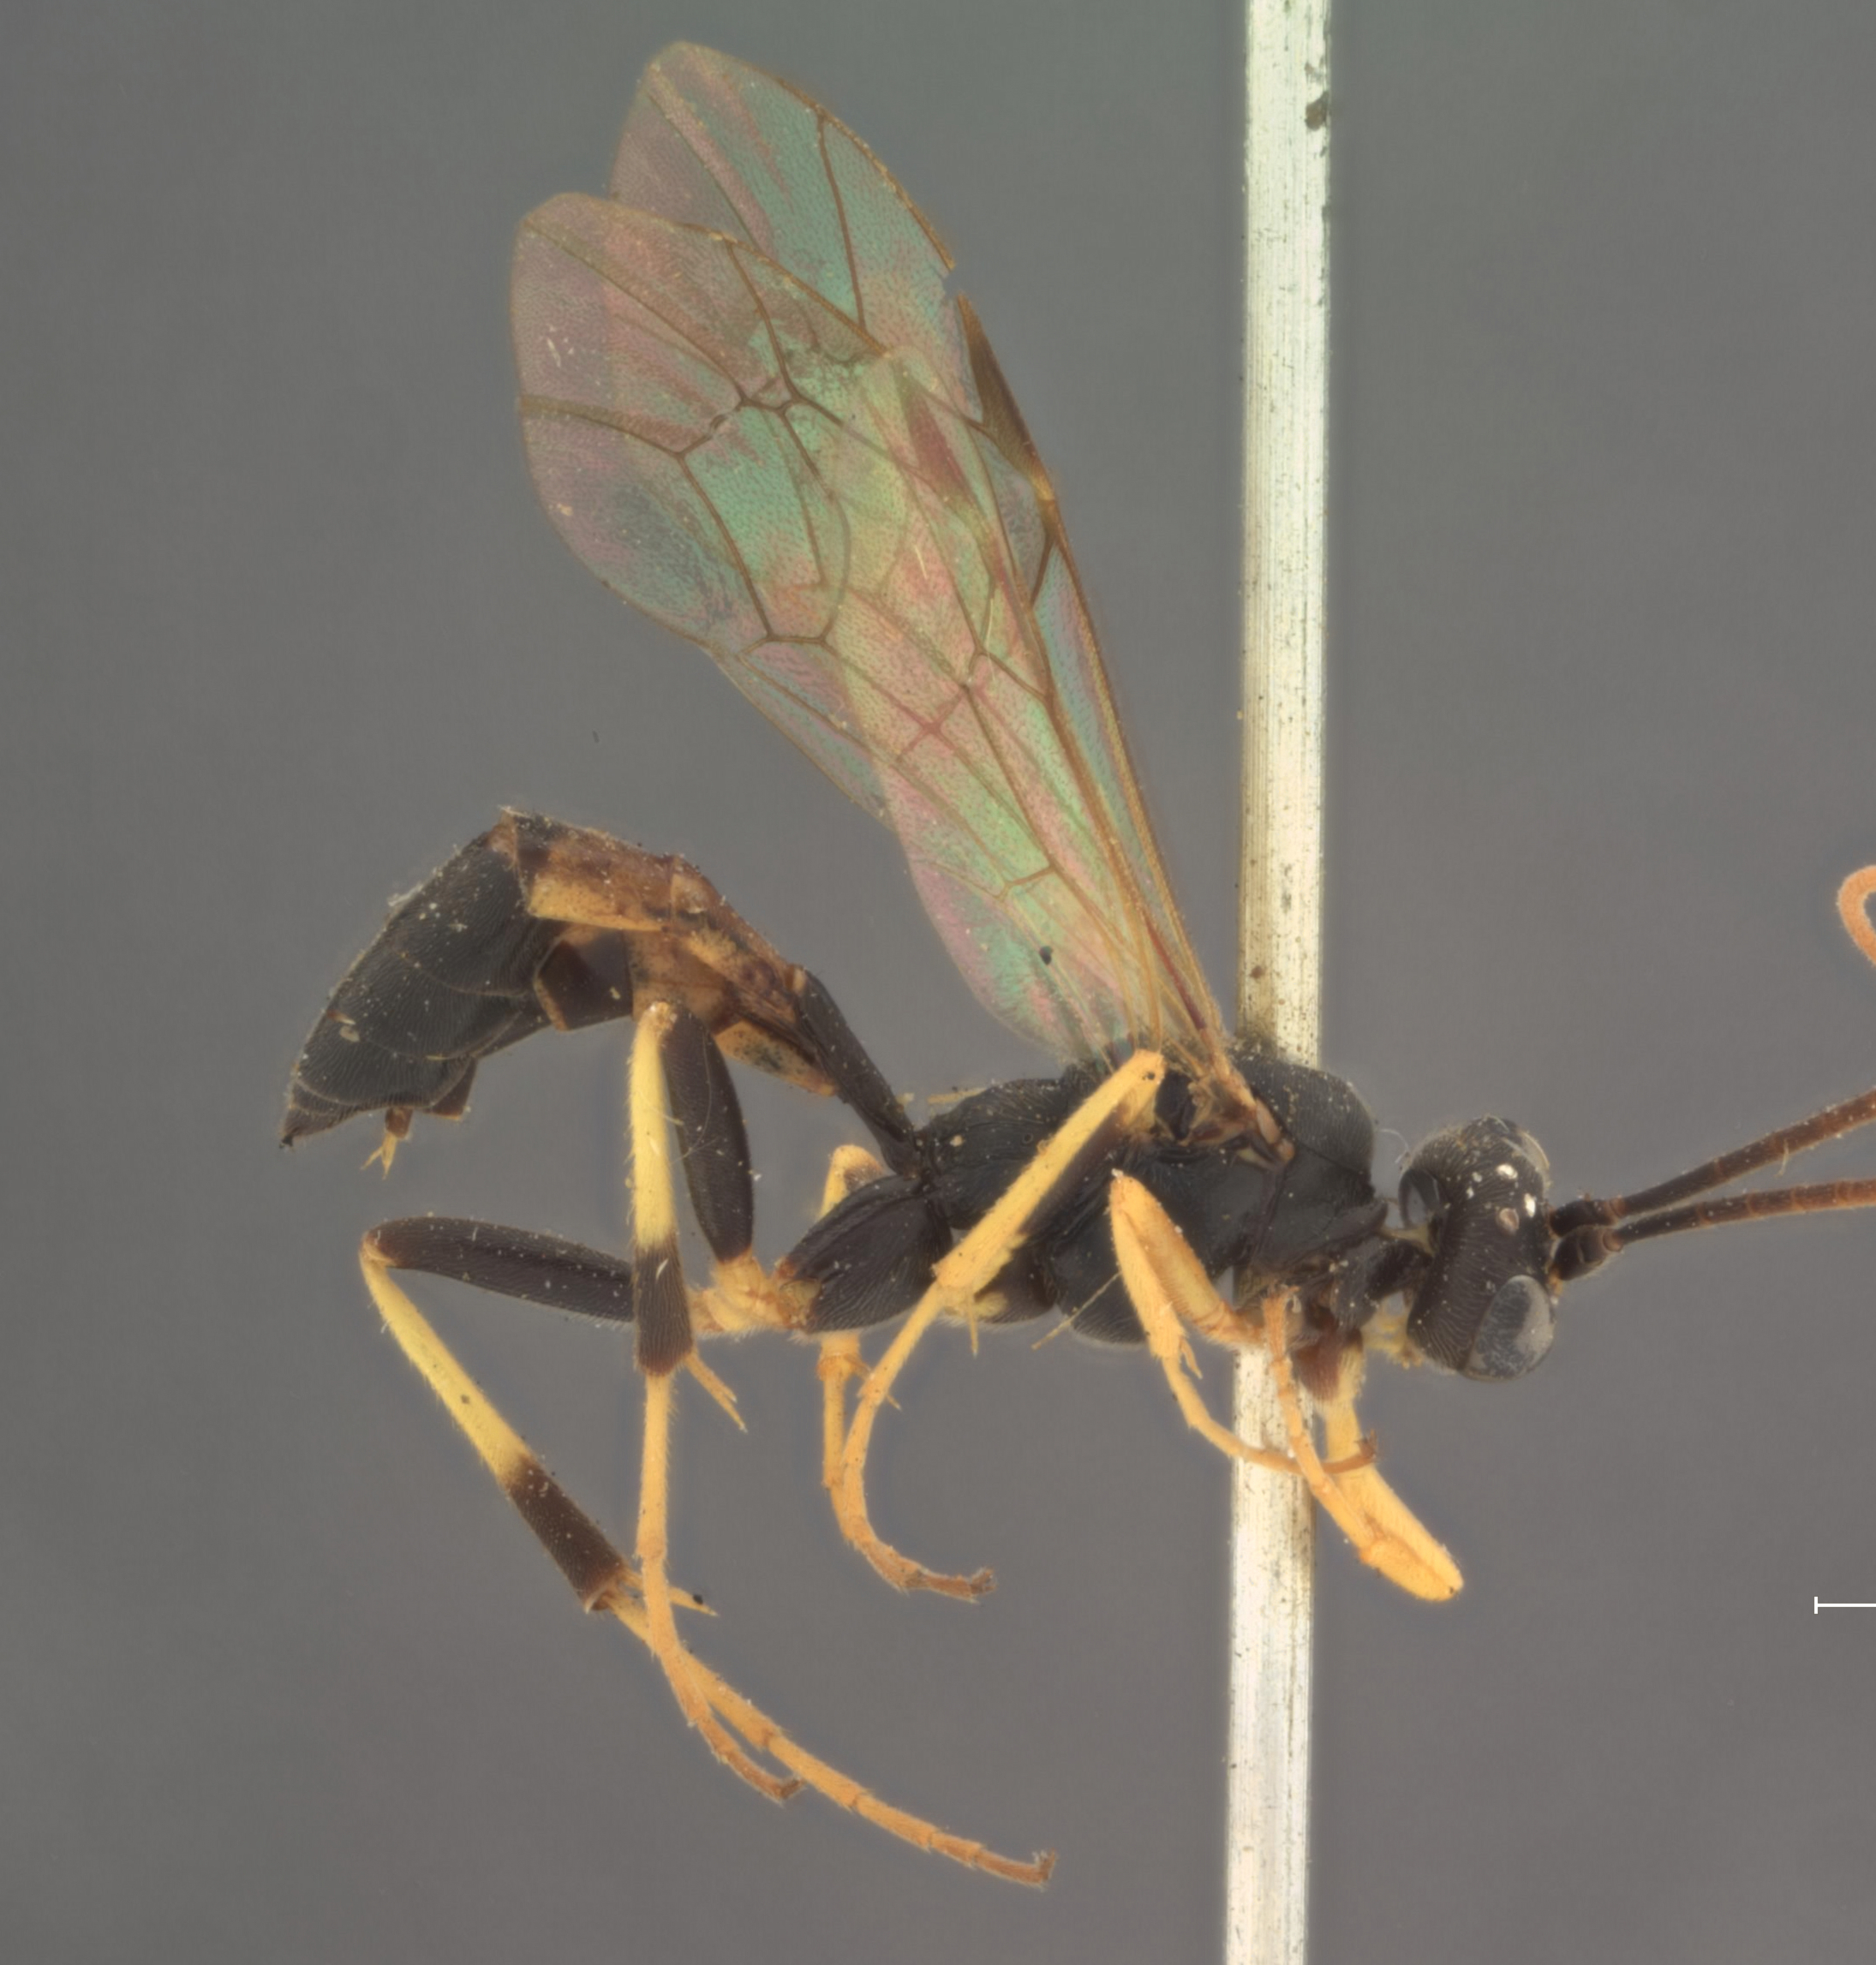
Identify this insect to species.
Scopesis monticola
